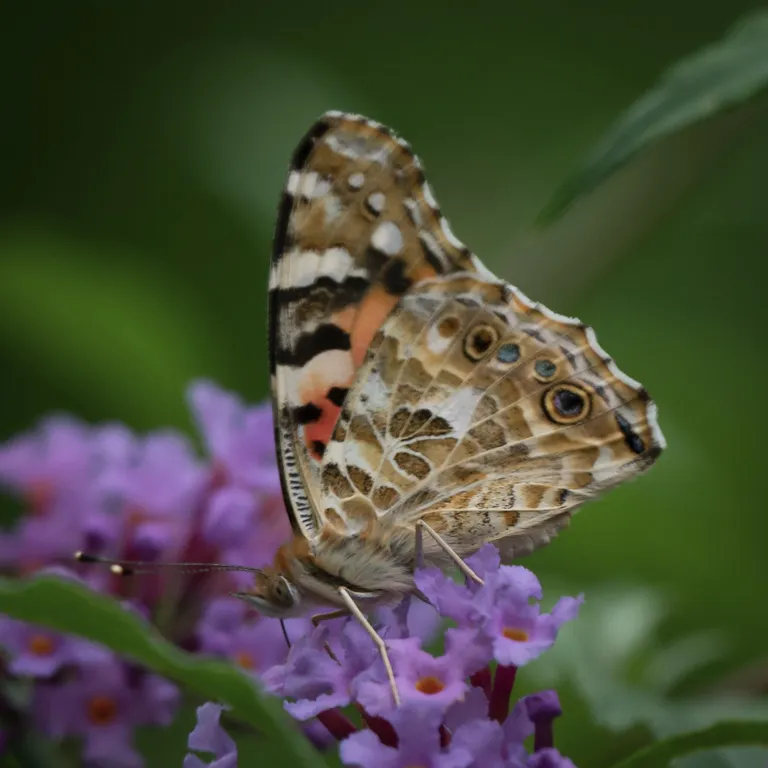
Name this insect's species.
Vanessa cardui
